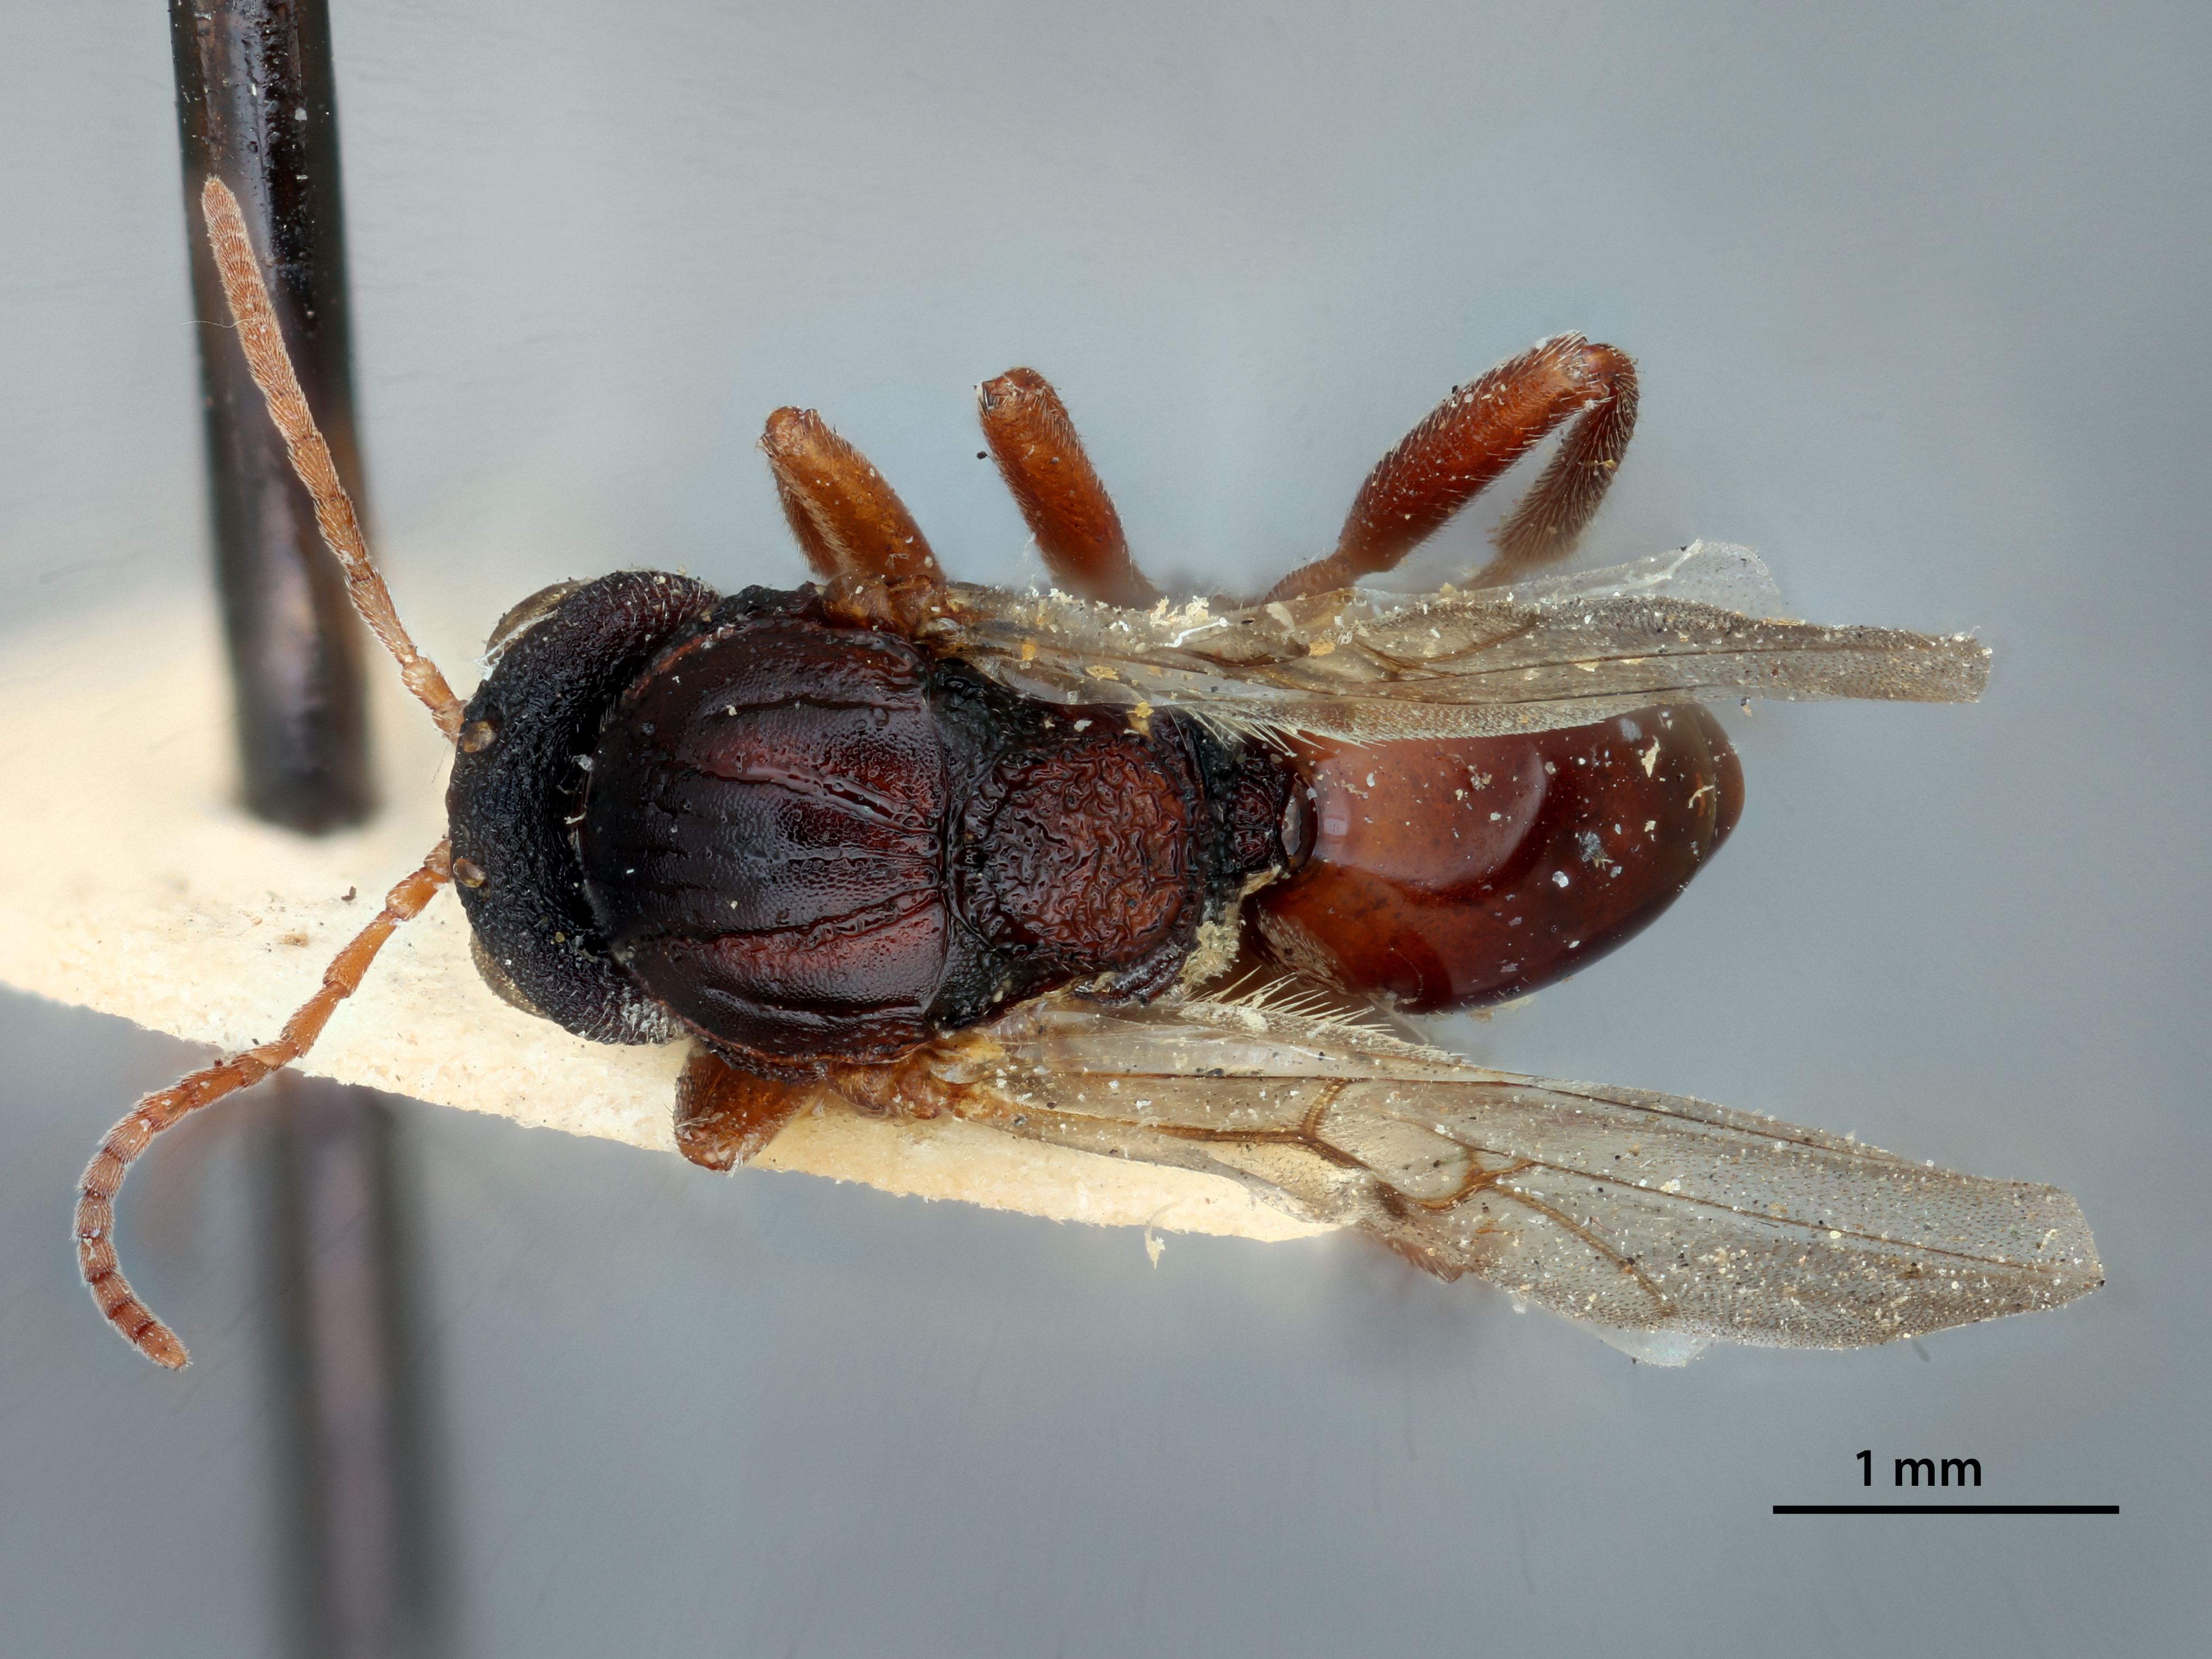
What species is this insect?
Callirhytis perobscura
